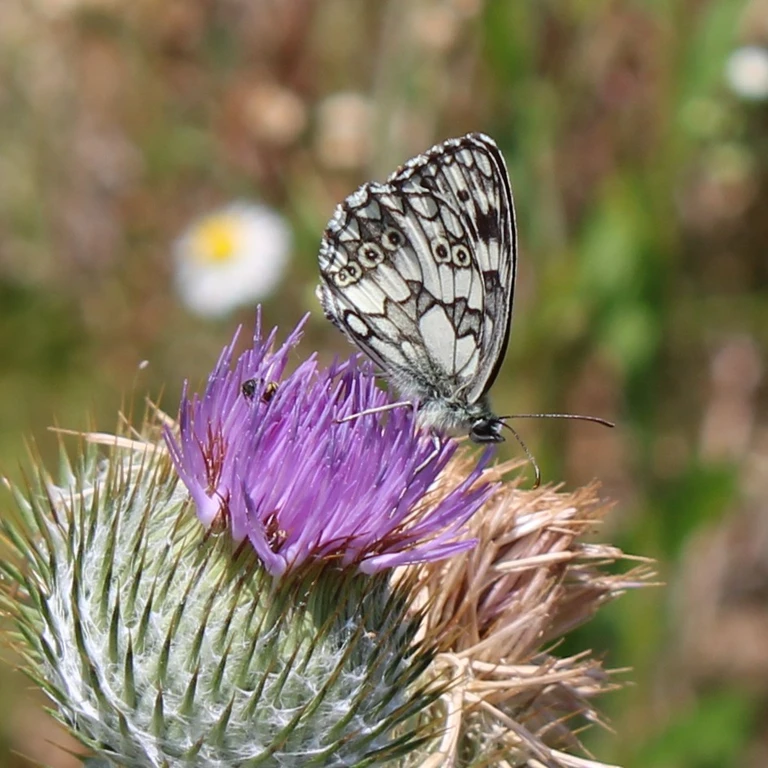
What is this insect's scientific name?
Melanargia galathea
